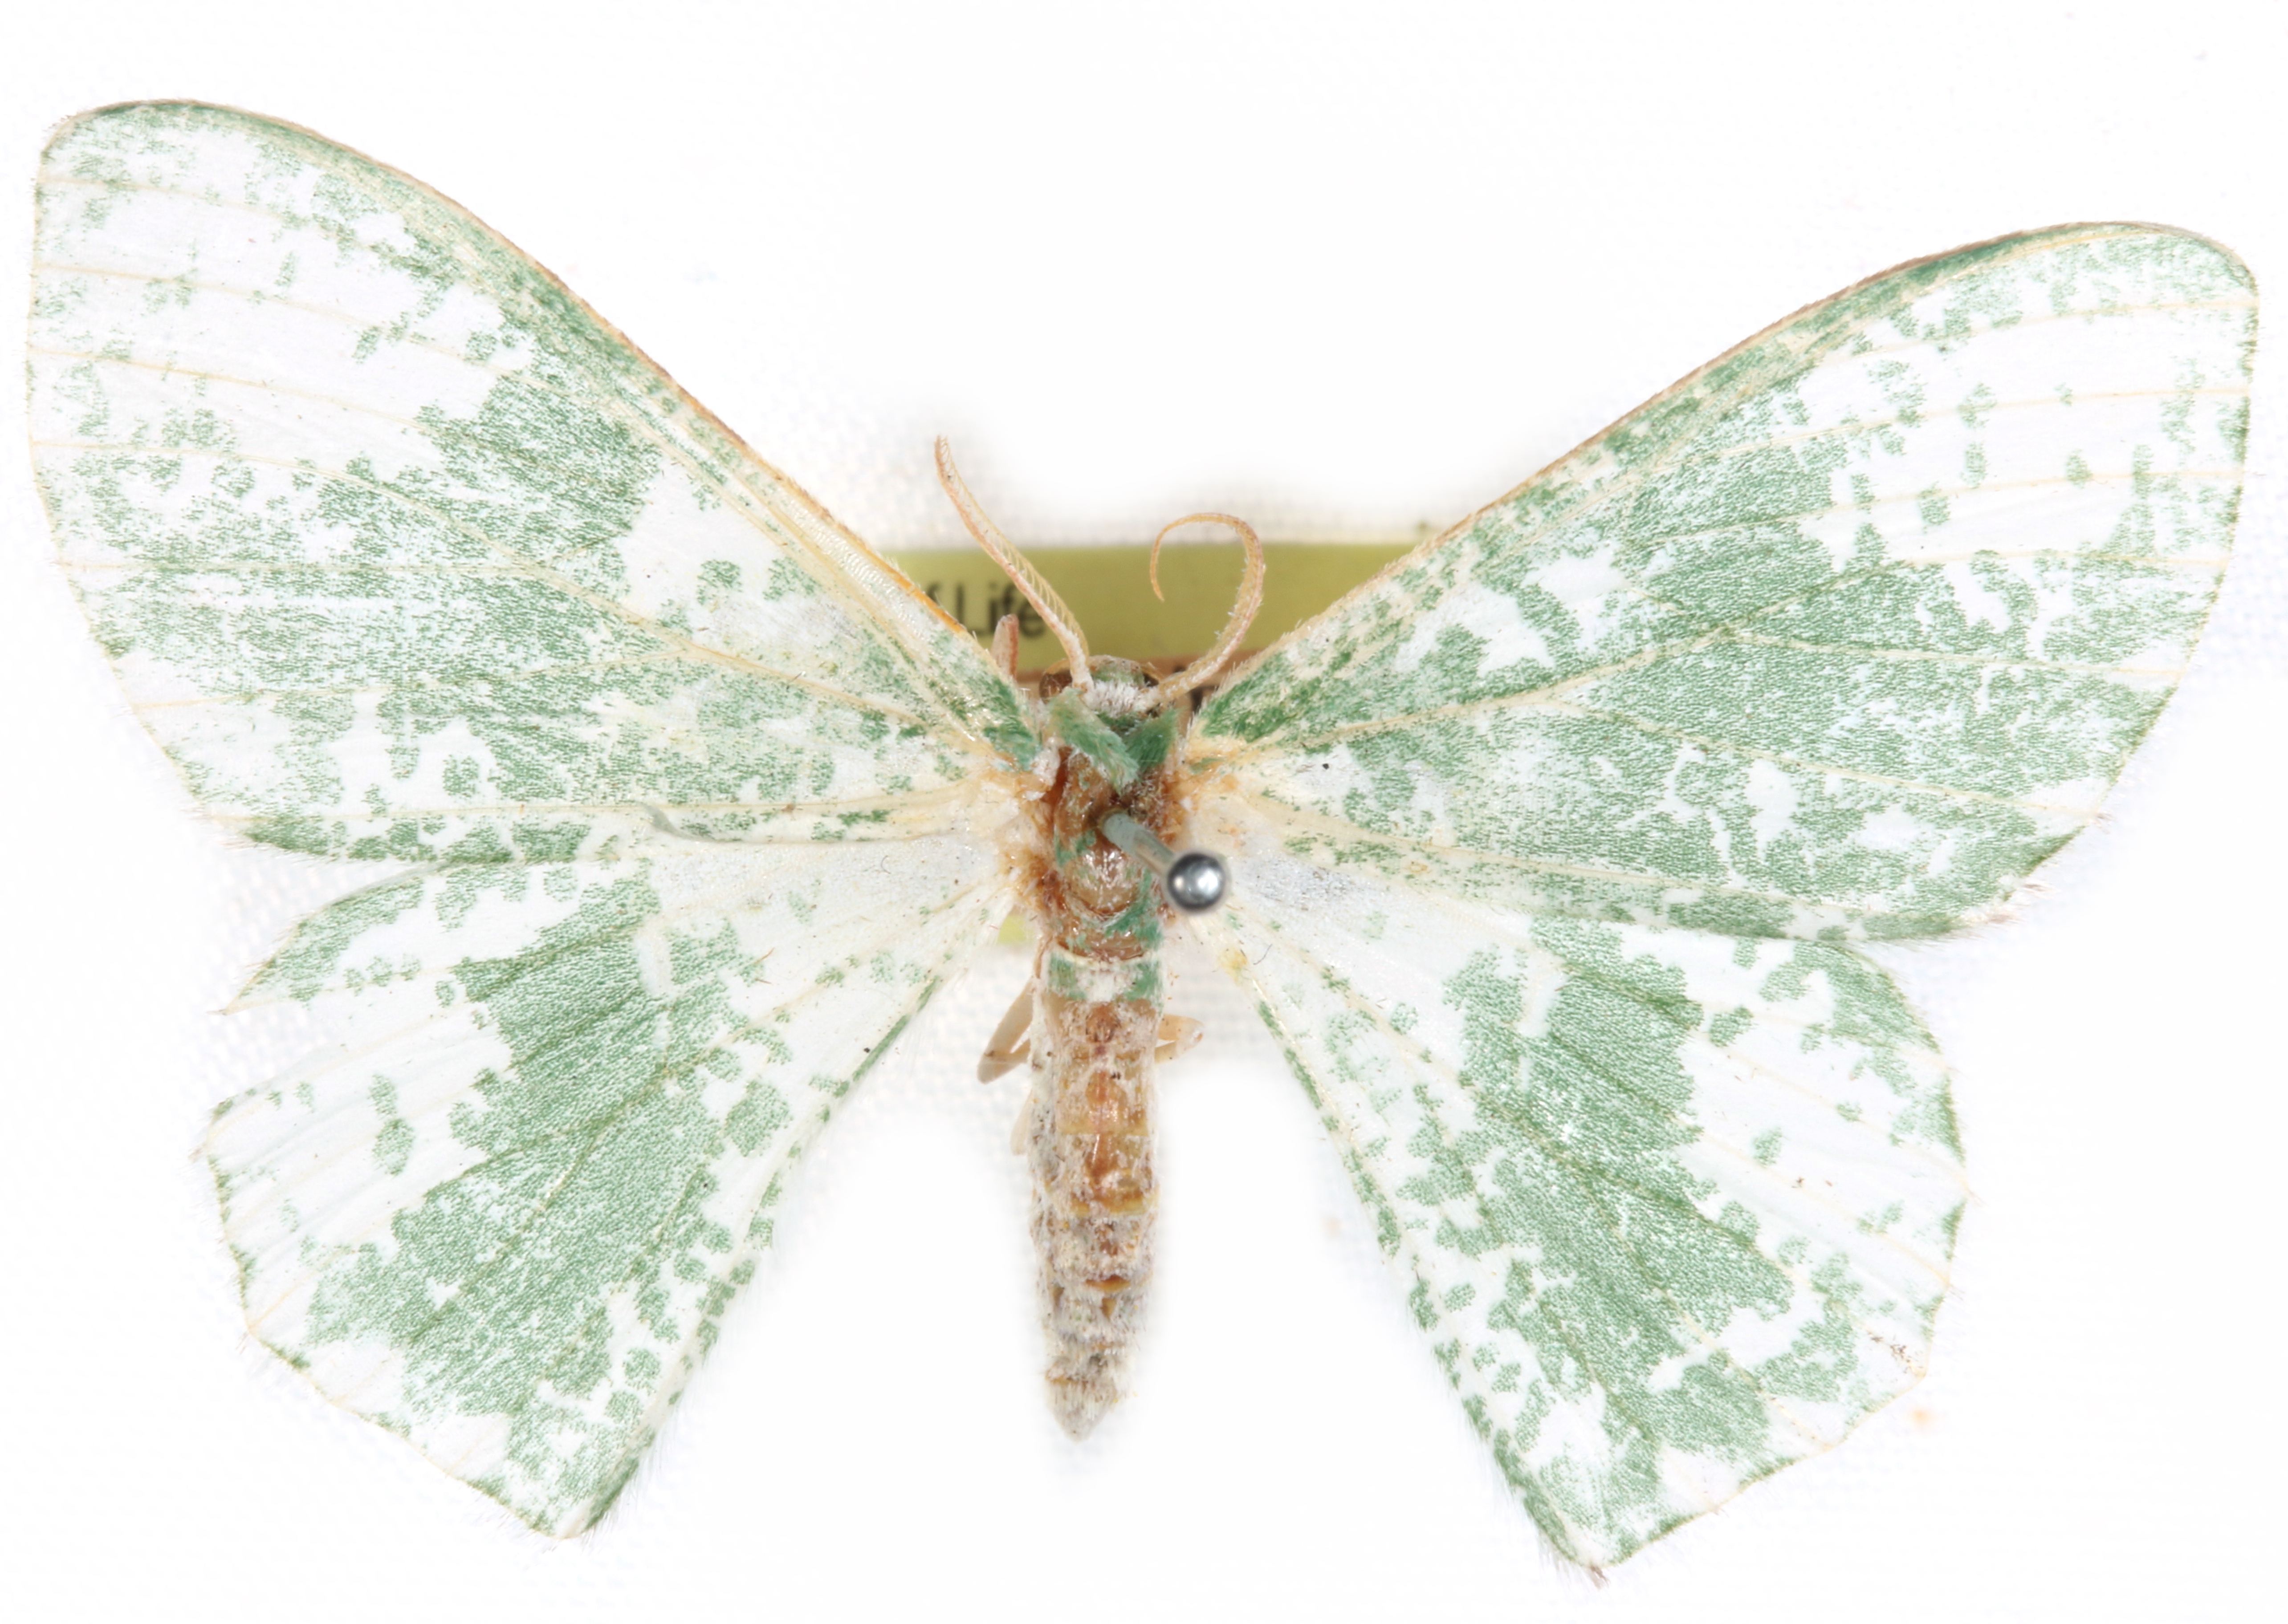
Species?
Progonodes athena
